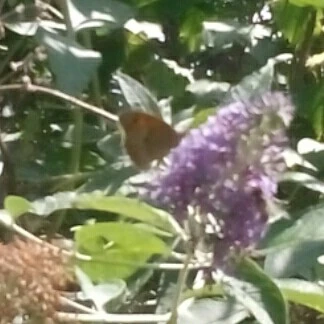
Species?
Maniola jurtina
